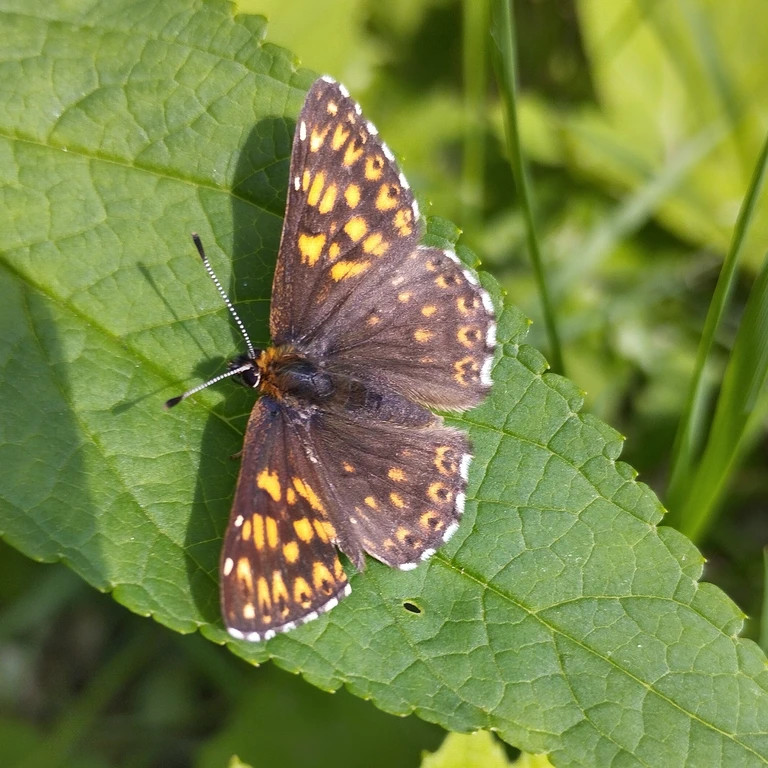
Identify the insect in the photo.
Hamearis lucina
